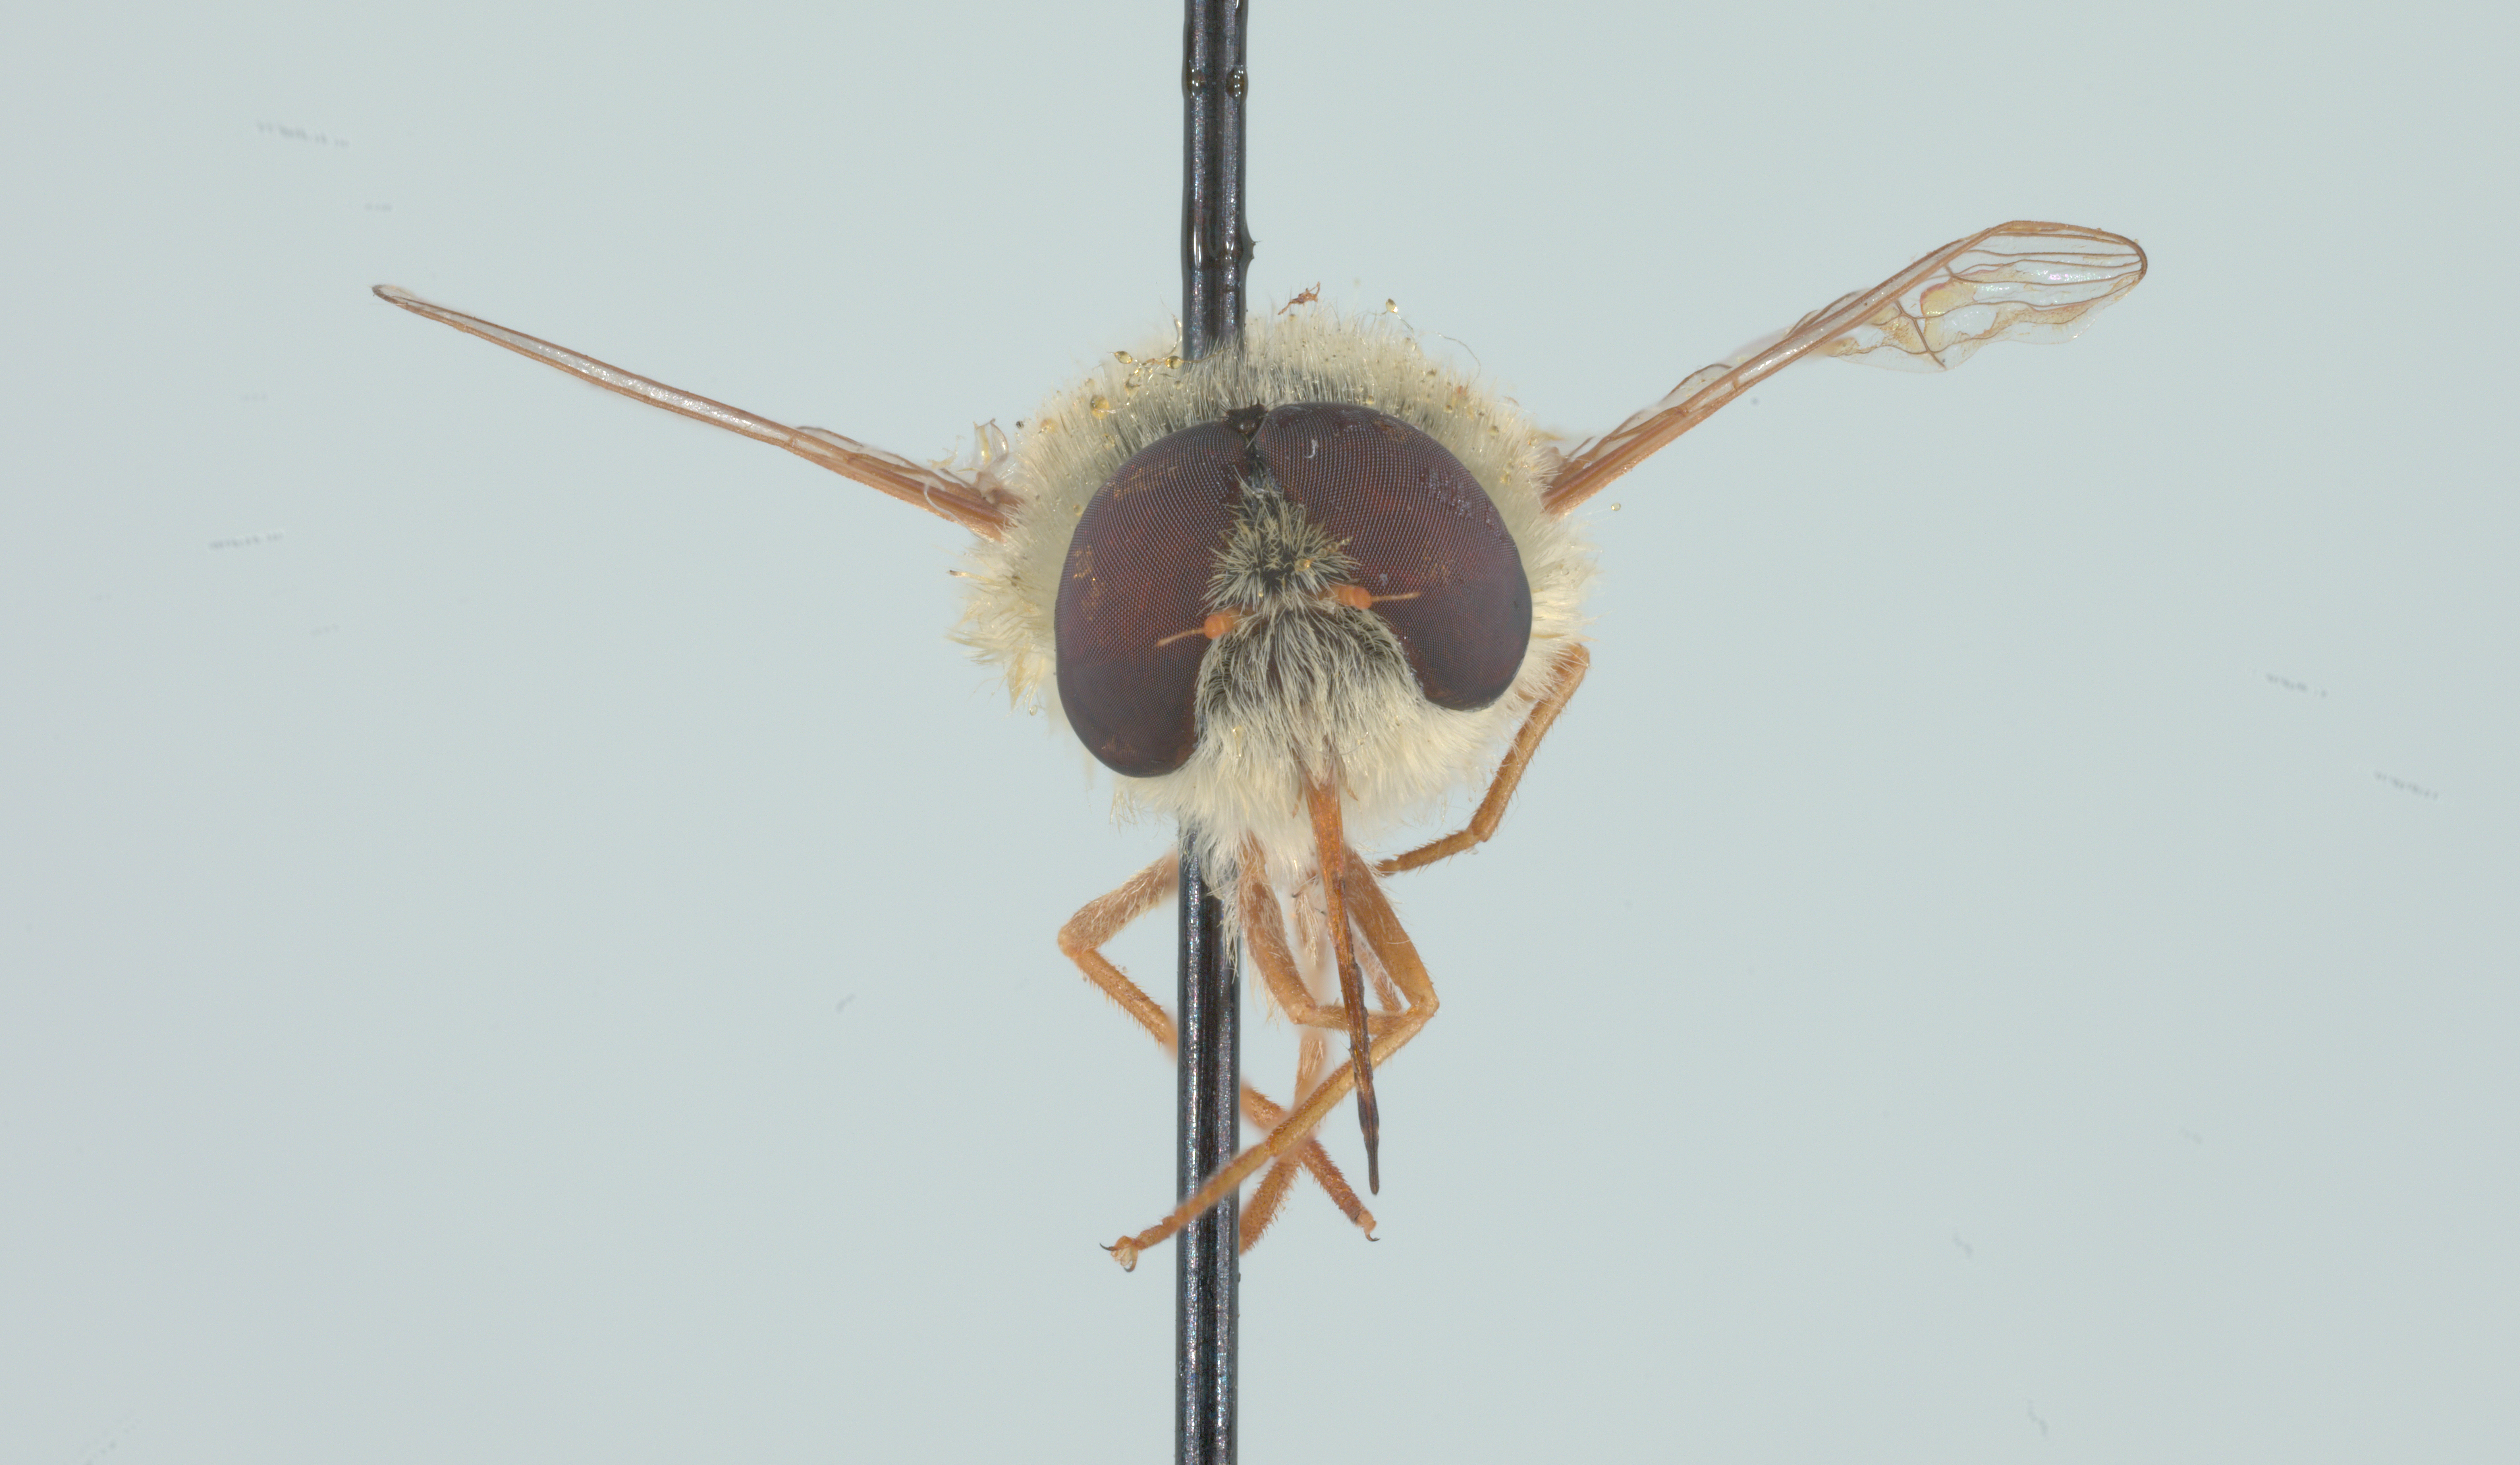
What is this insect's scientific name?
Neorhynchocephalus sackenii
